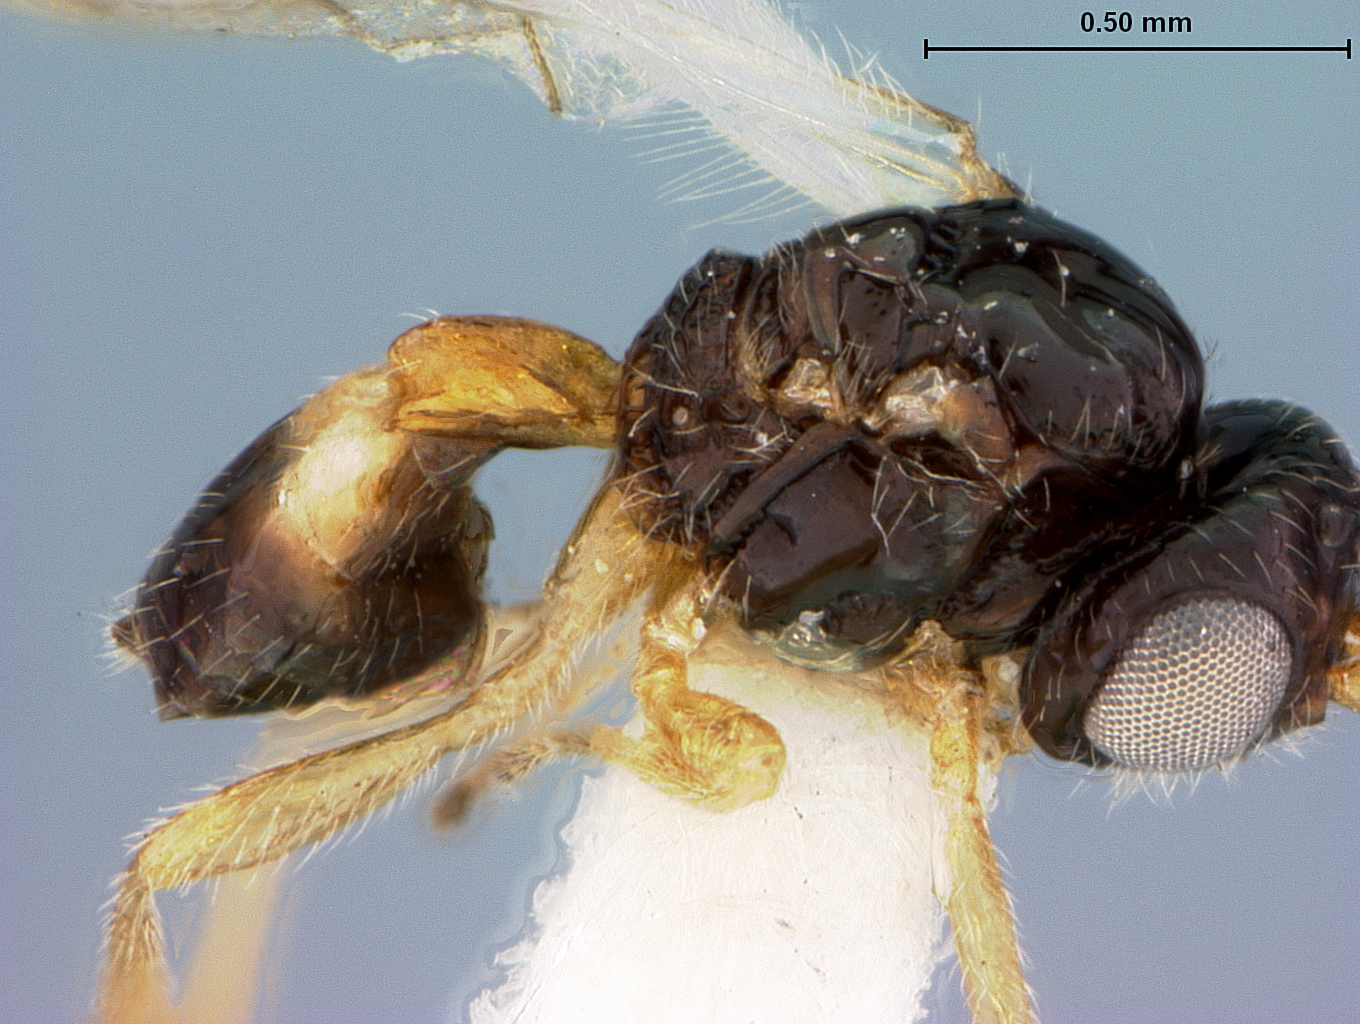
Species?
Opius fennahi
